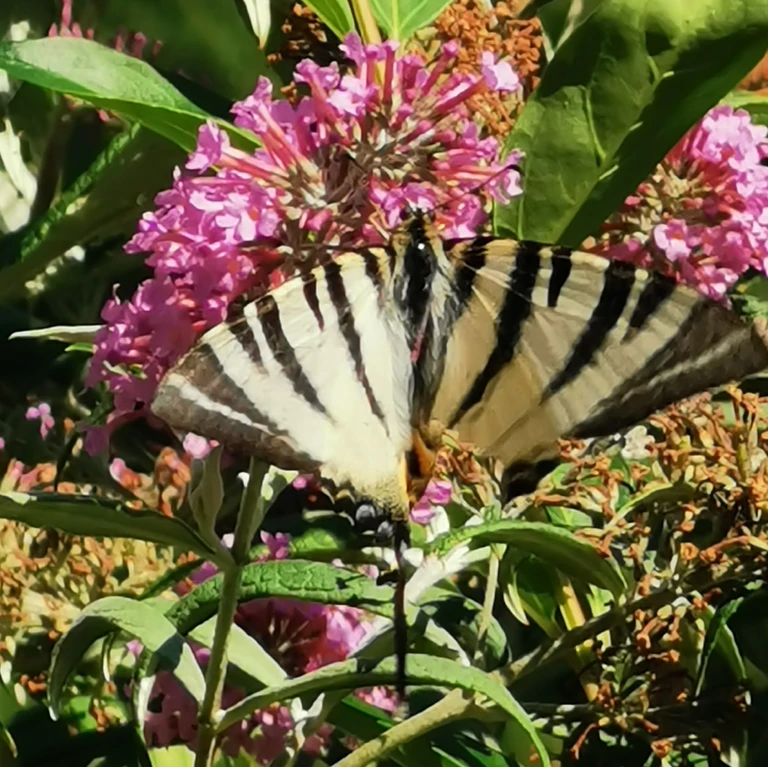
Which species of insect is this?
Iphiclides podalirius
